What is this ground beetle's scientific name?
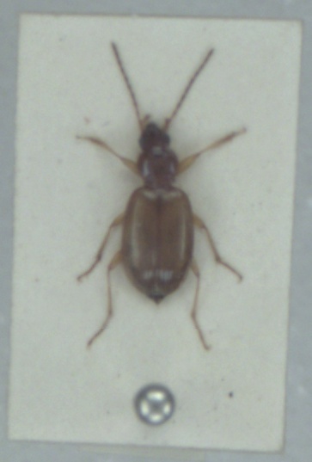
Bembidion stephensii
